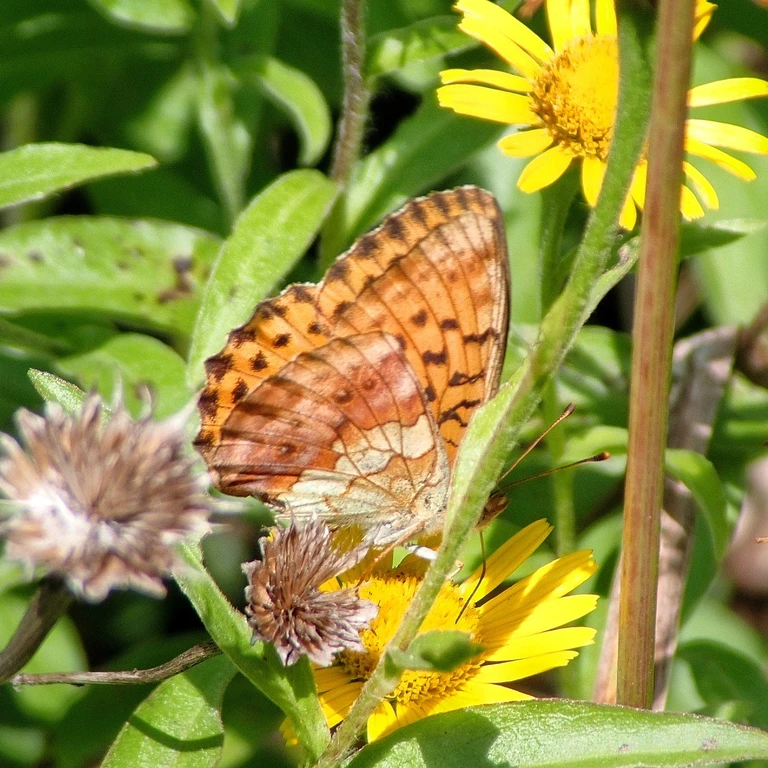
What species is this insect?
Brenthis daphne
